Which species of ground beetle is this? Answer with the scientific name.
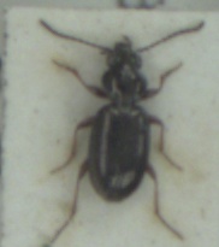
Bembidion lampros
